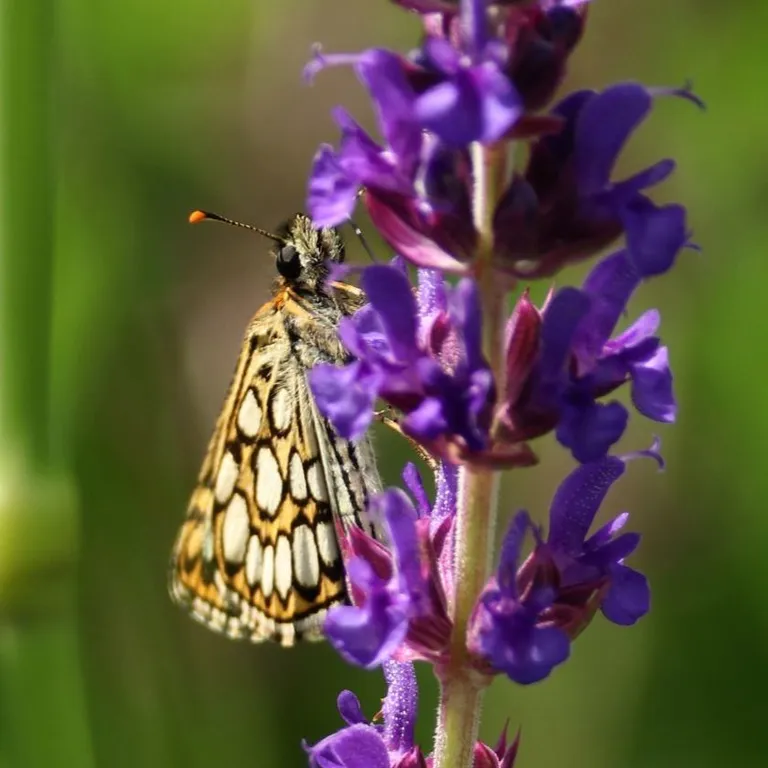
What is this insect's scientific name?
Heteropterus morpheus
